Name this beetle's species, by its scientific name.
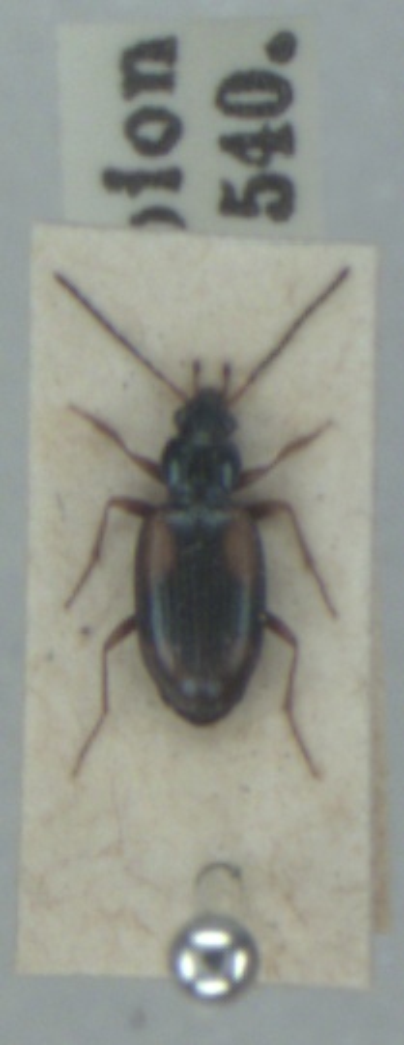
Bembidion bualei
